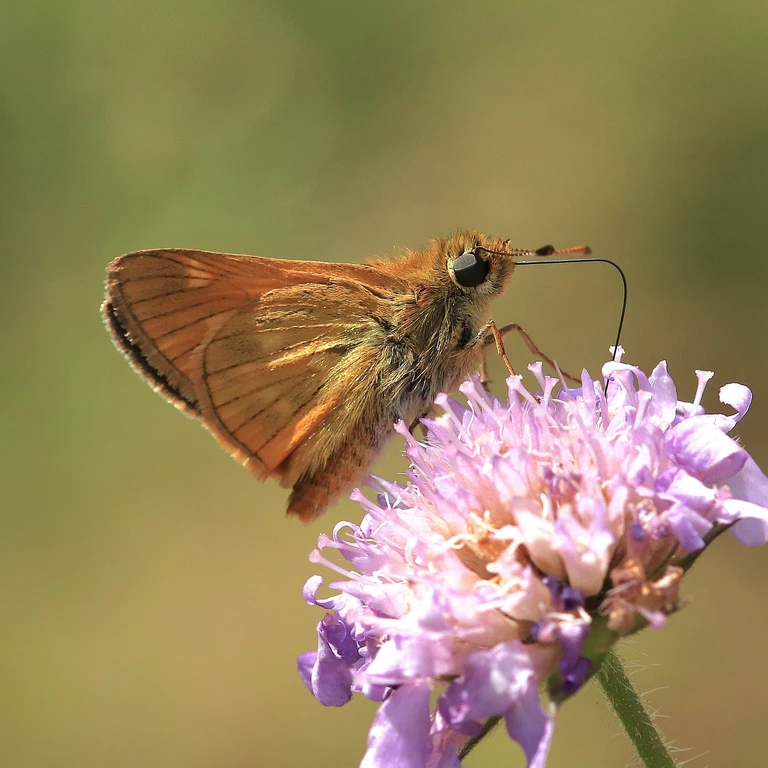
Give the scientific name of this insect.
Ochlodes sylvanus (also Ochlodes venata)
